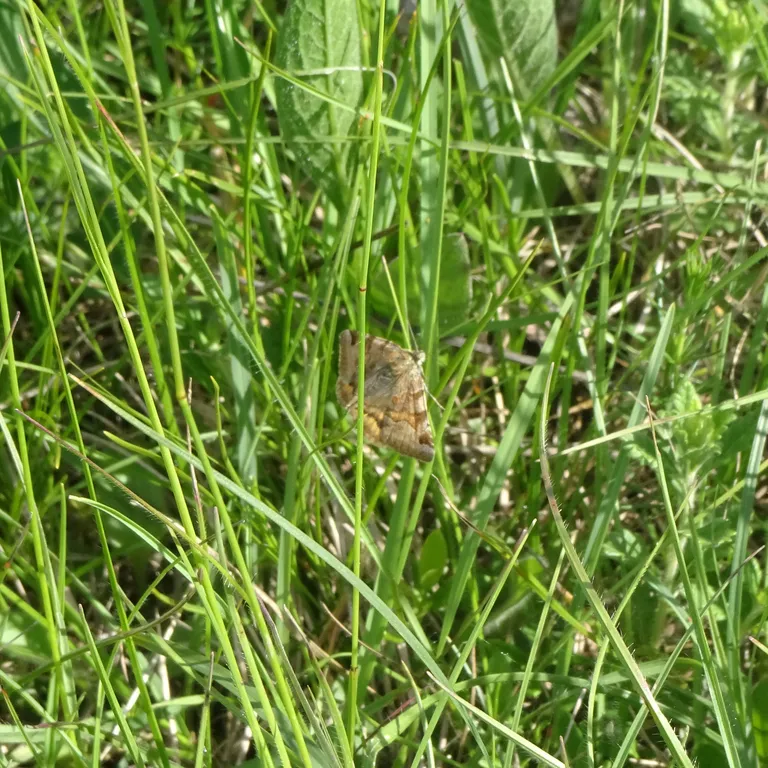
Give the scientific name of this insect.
Euclidia glyphica
